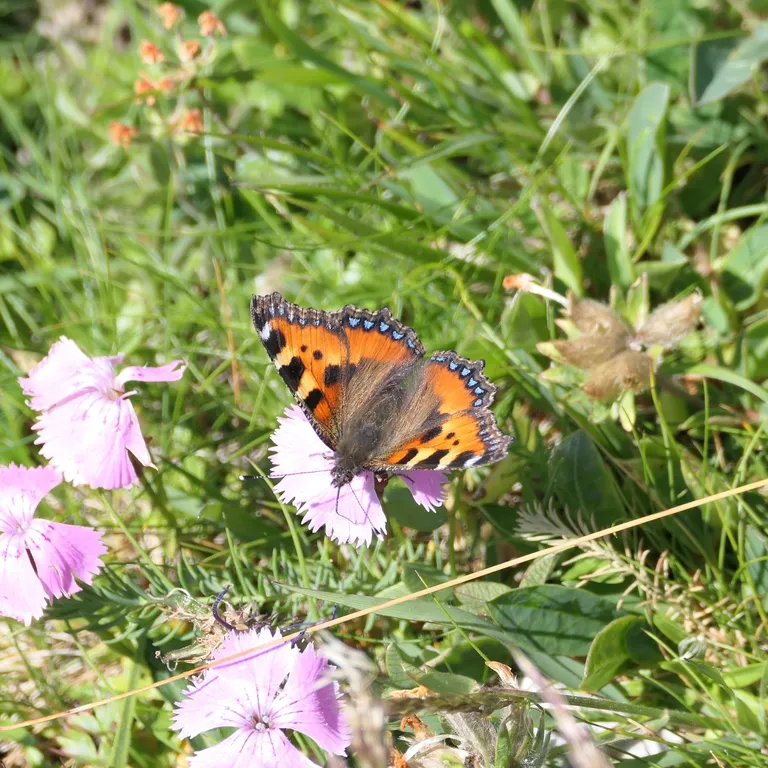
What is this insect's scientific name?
Aglais urticae
